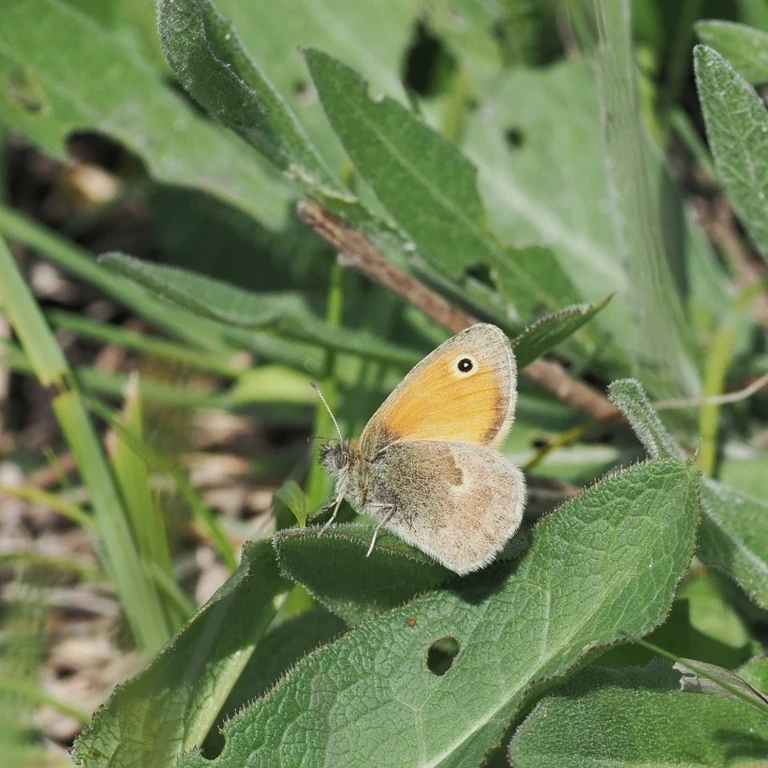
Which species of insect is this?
Coenonympha pamphilus
